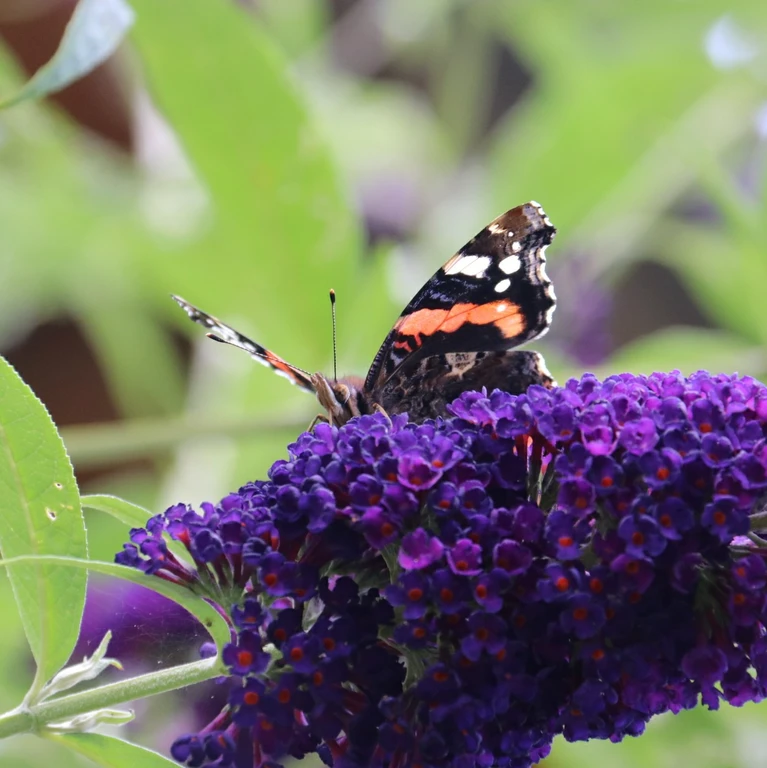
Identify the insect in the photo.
Vanessa atalanta
